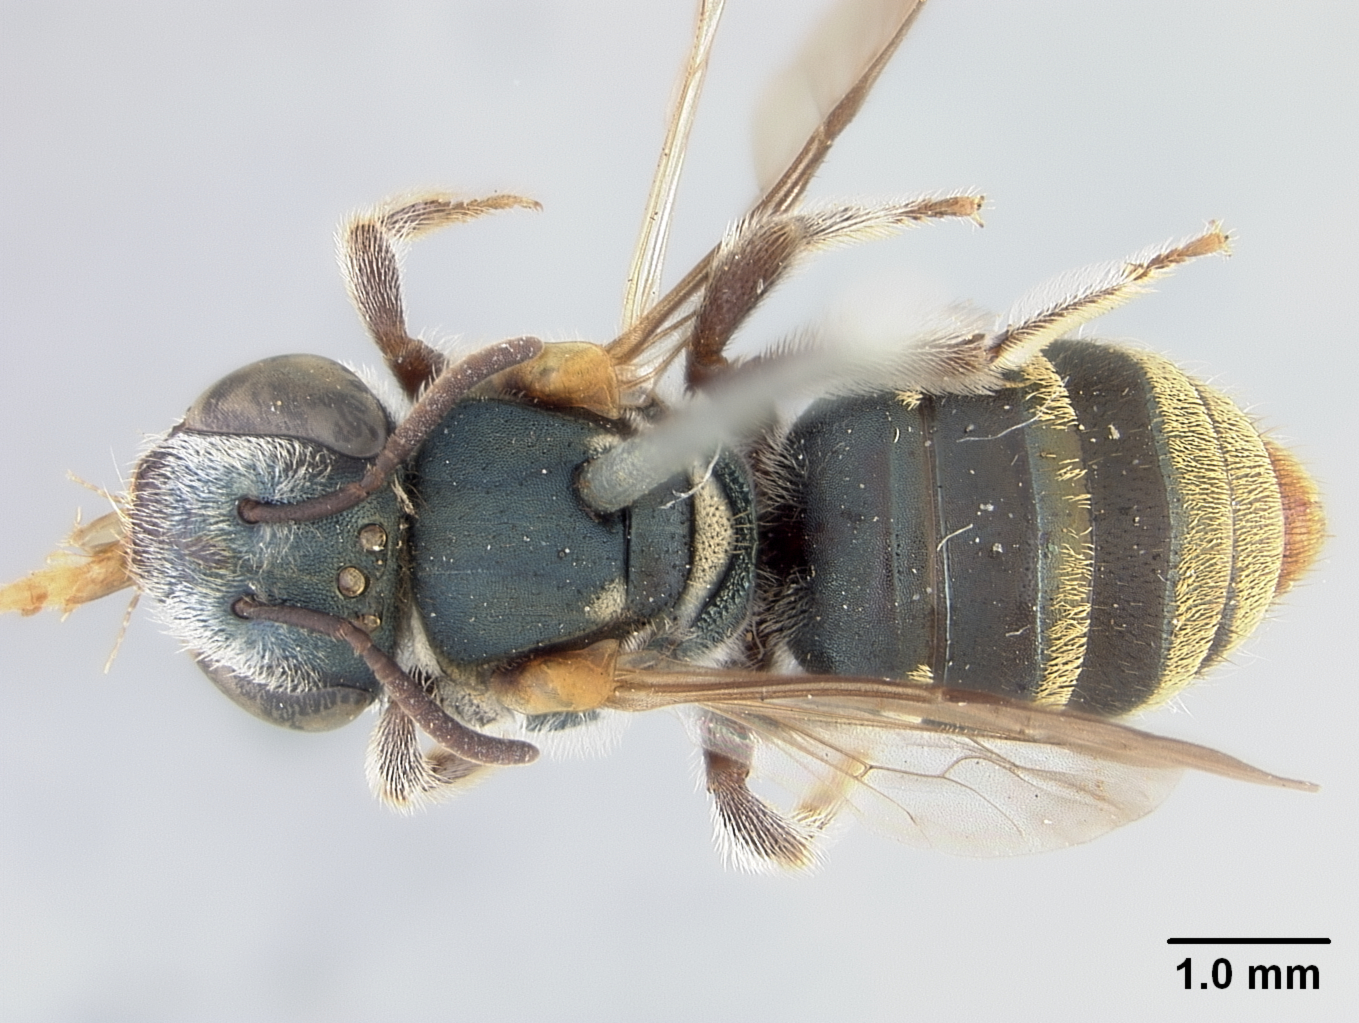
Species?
Nomia flavoviridis
